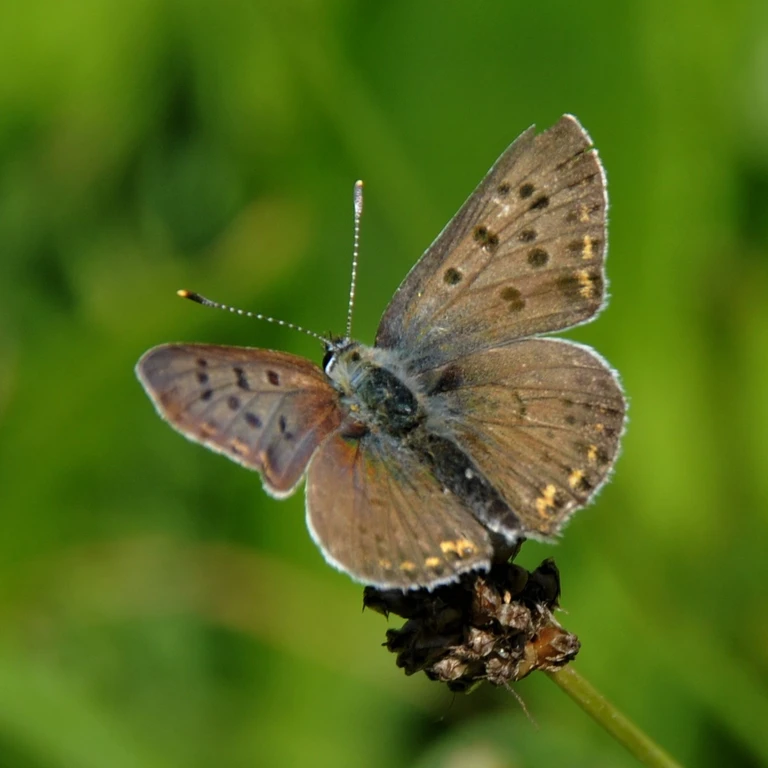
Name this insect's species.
Lycaena tityrus (also Loweia tityrus)
